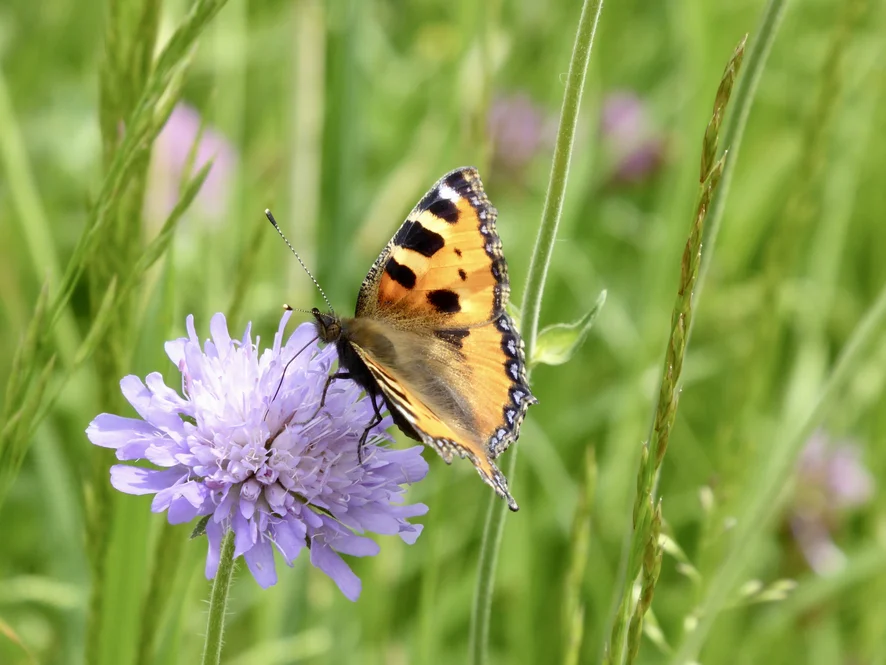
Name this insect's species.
Aglais urticae
